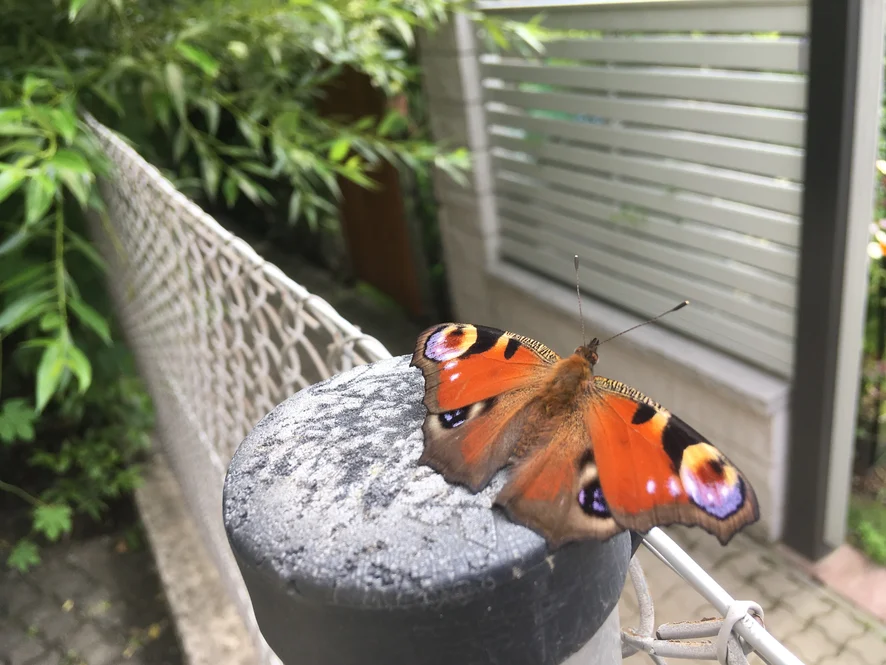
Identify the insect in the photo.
Aglais io
